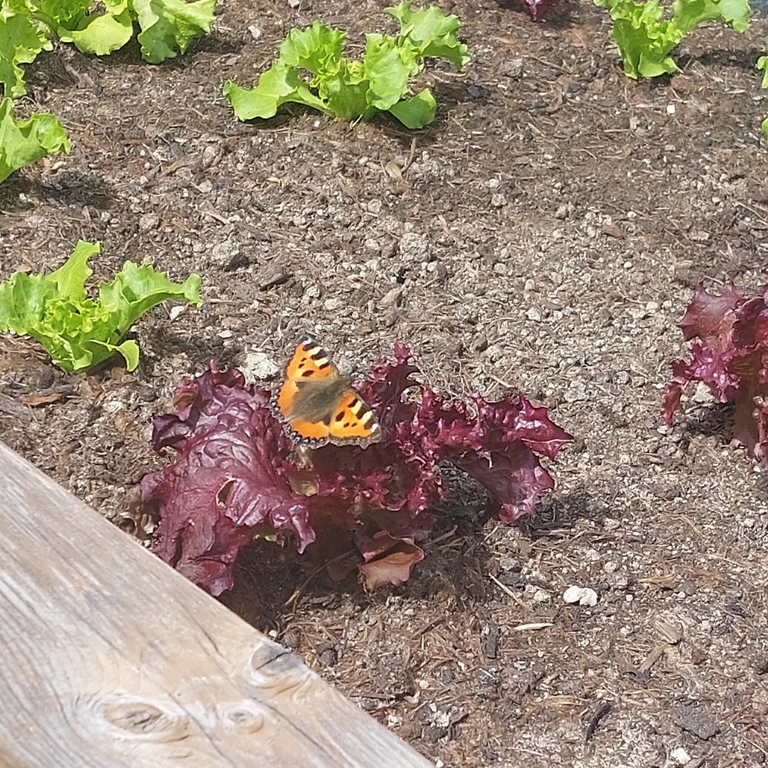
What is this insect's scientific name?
Aglais urticae
